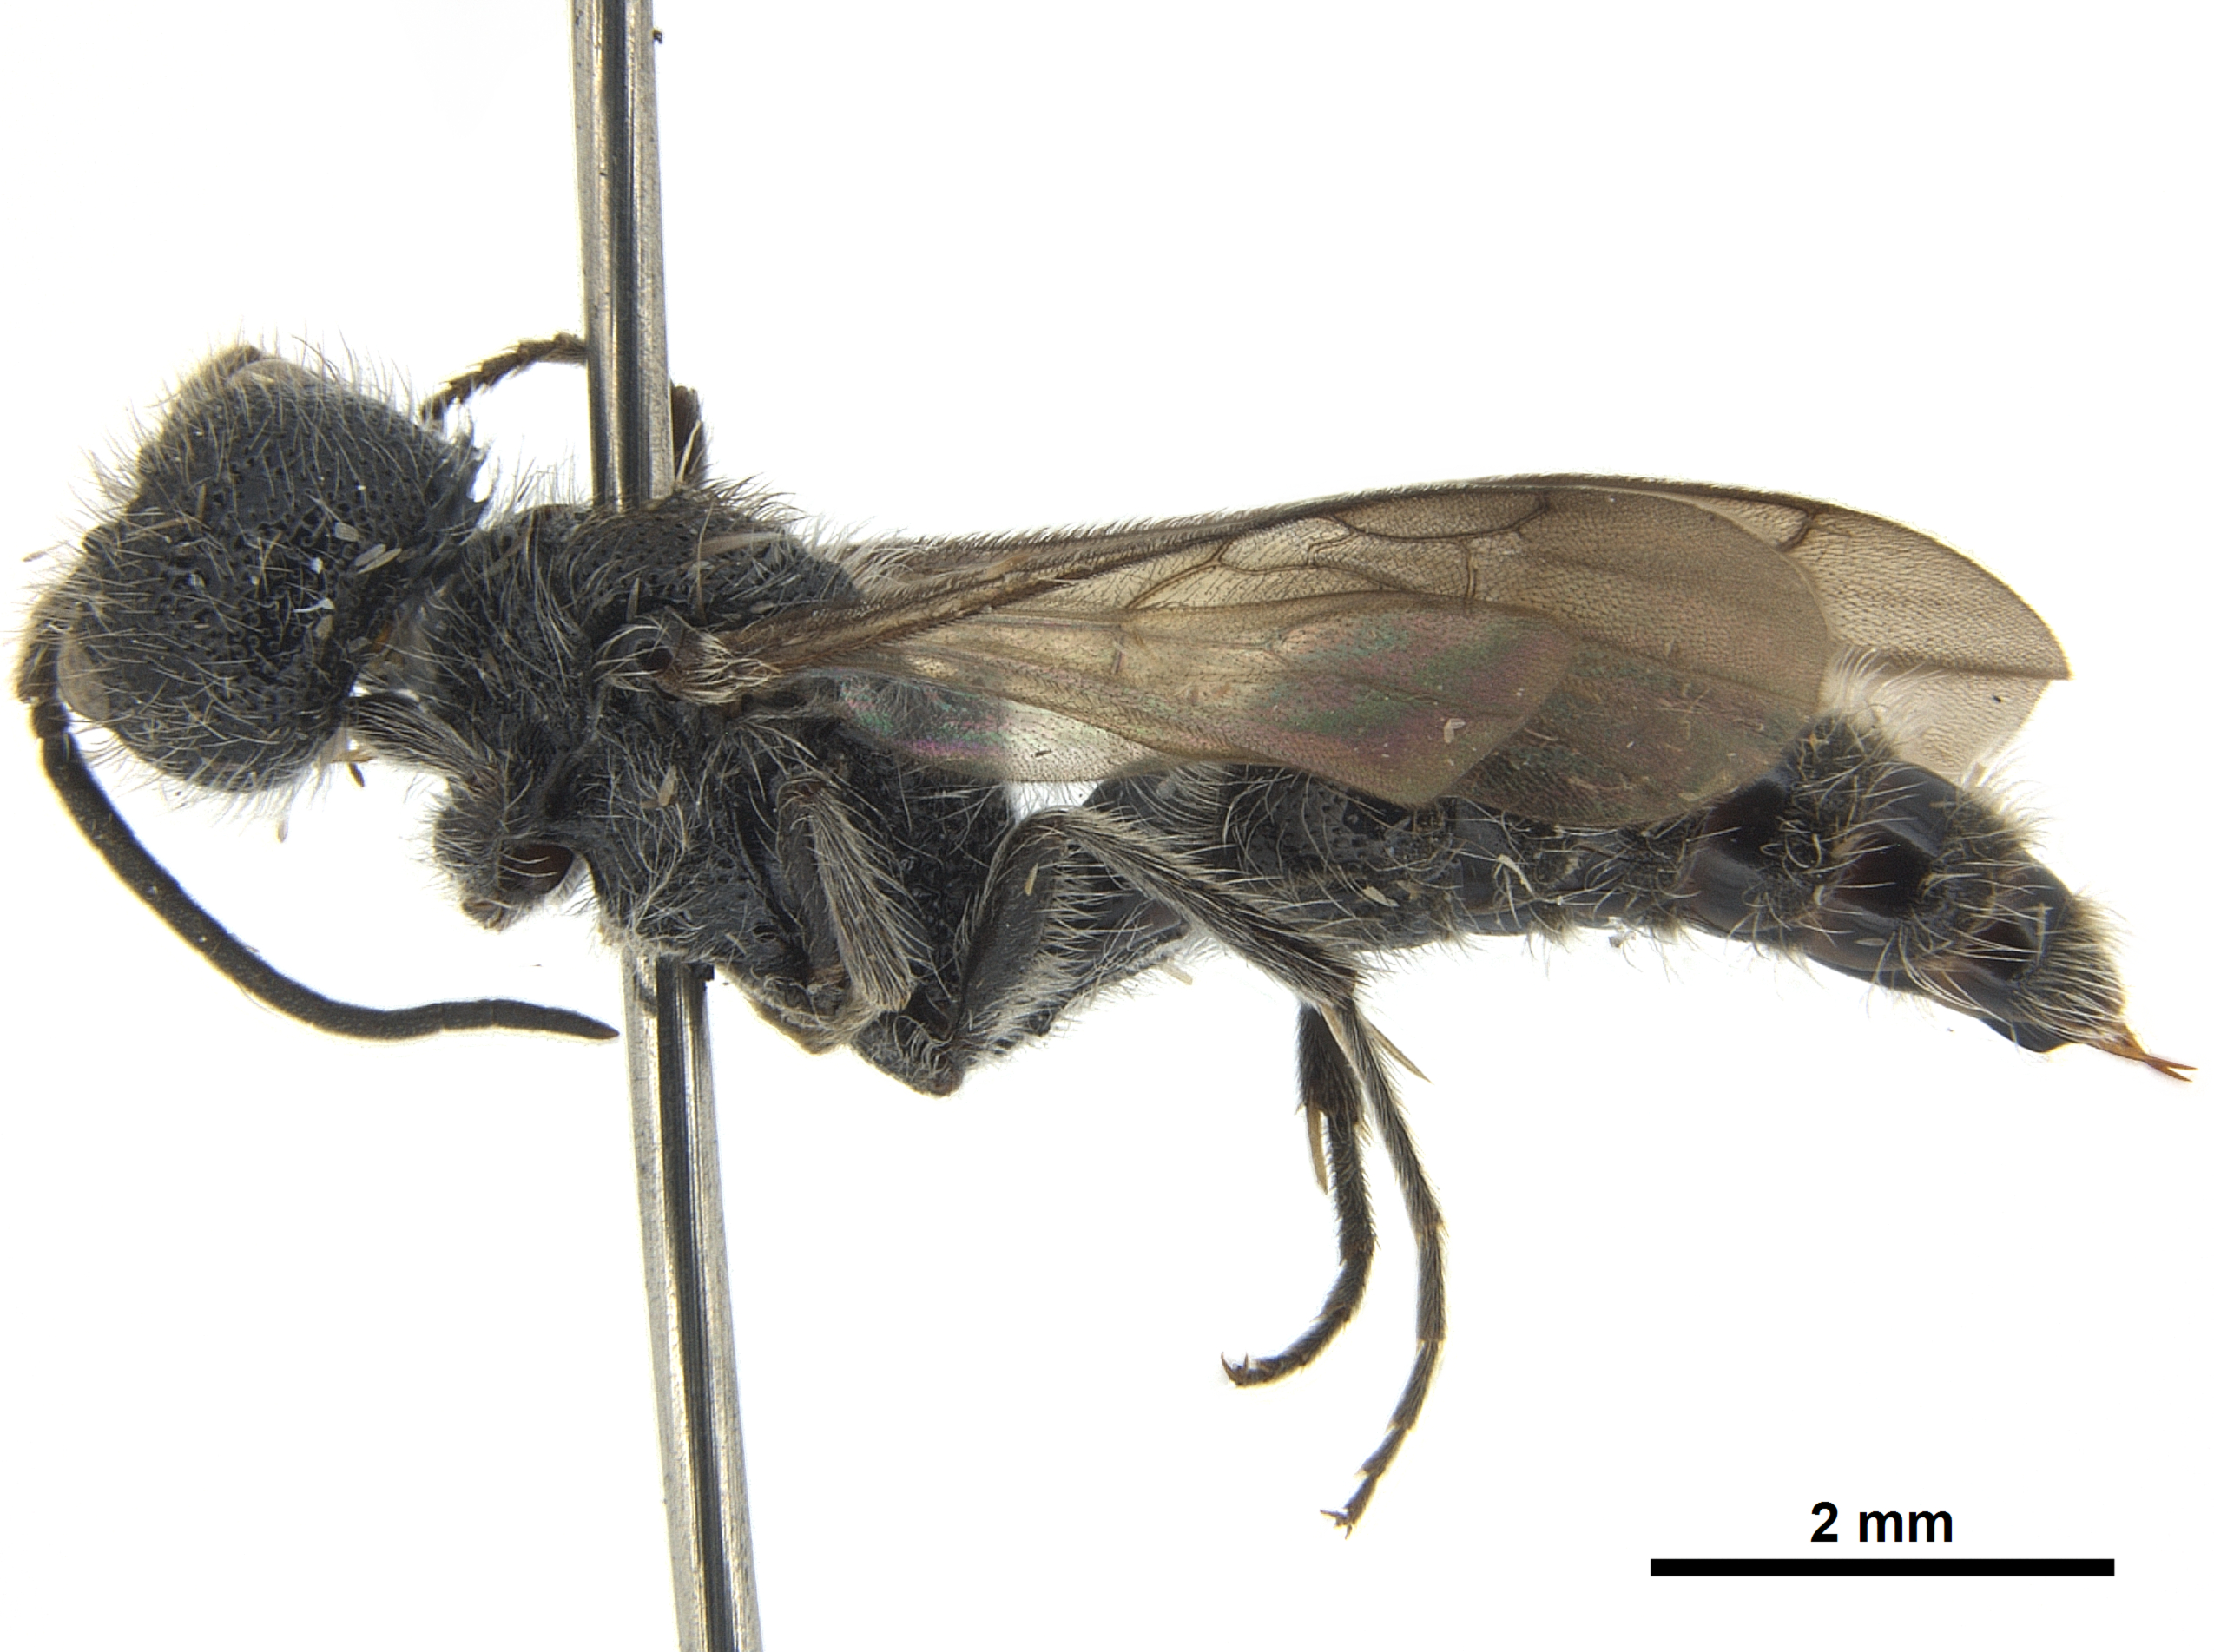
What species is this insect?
Photomorphus banksi
